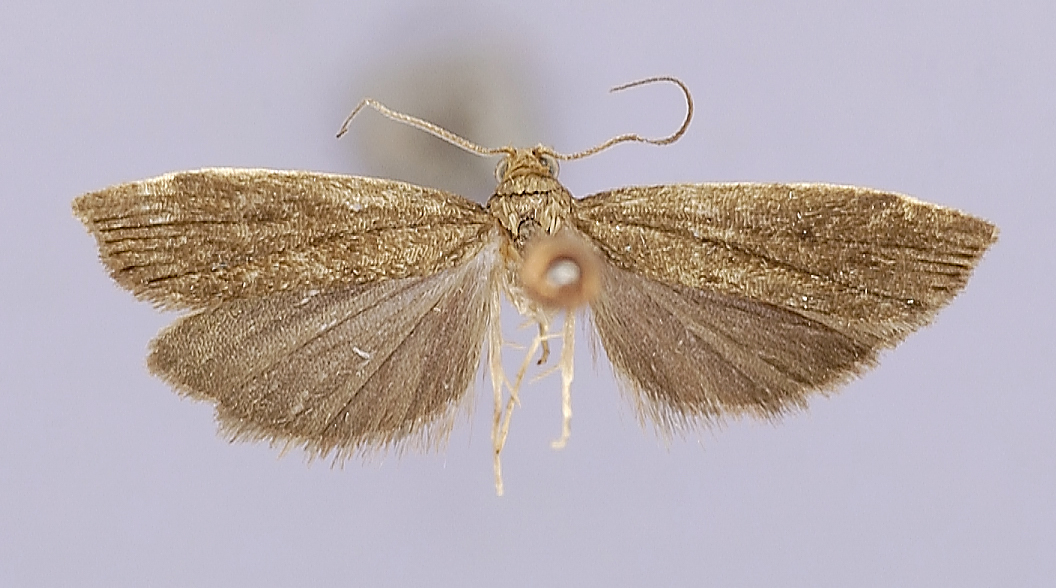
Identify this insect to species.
Fernandocrambus oxyechus
